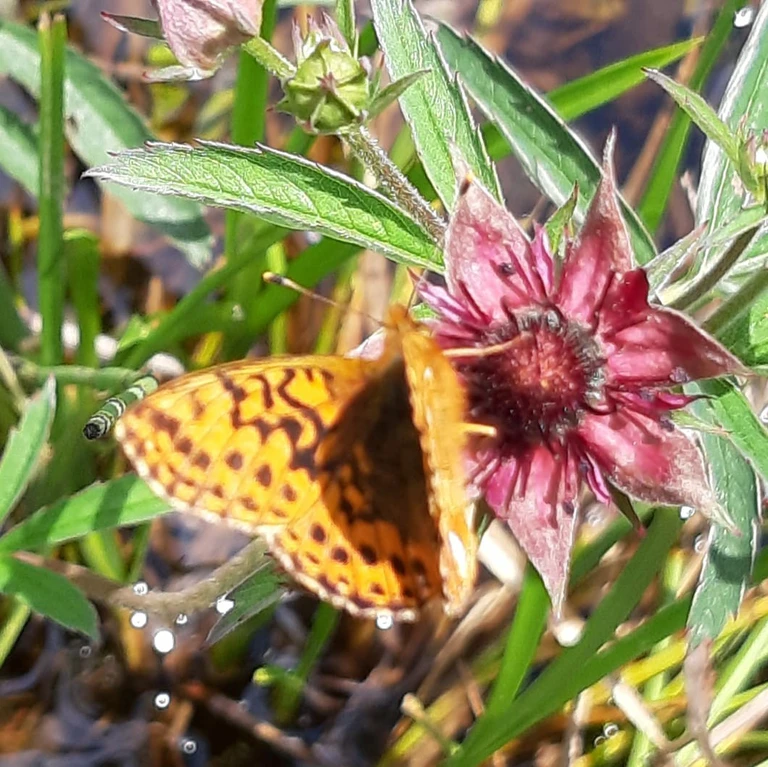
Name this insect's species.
Boloria aquilonaris
